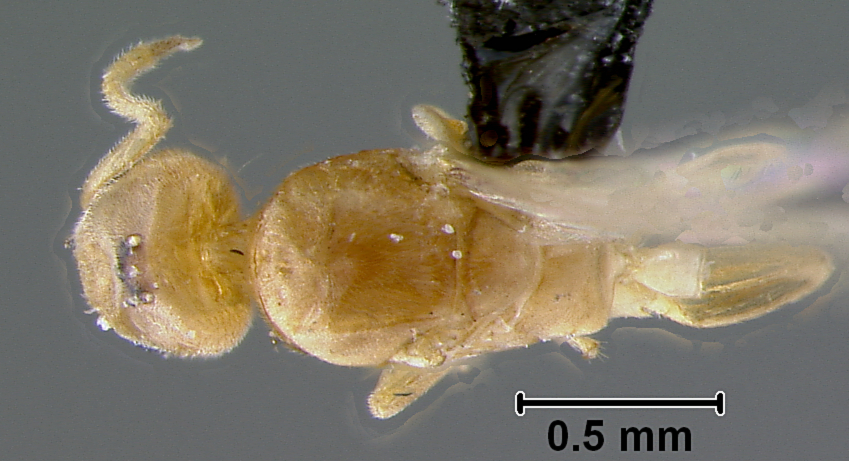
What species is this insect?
Aphomyrmex emeryi
